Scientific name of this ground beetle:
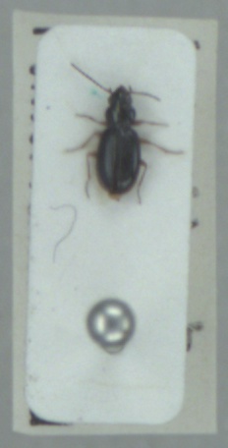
Bembidion gilvipes
